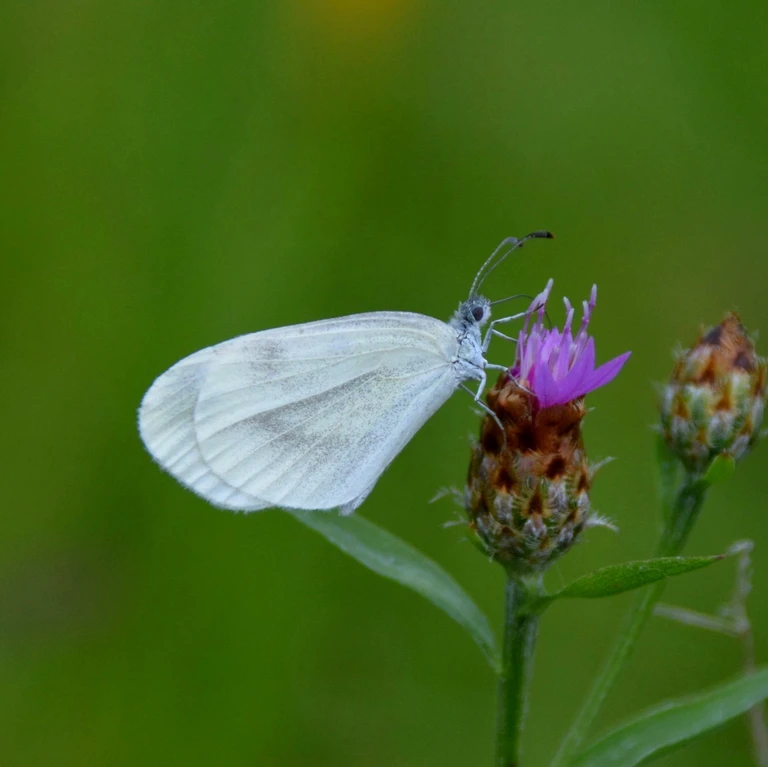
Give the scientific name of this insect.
Leptidea sinapis/juvernica
